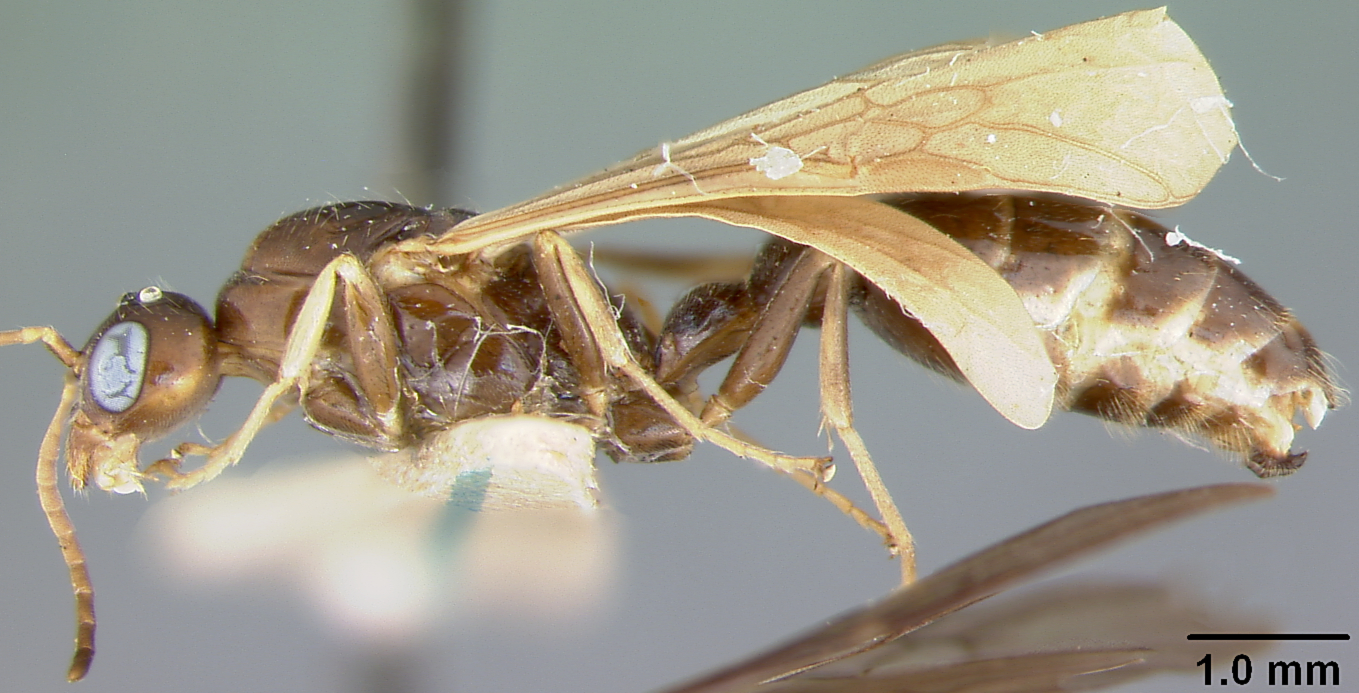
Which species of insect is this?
Pseudomyrma maligna
